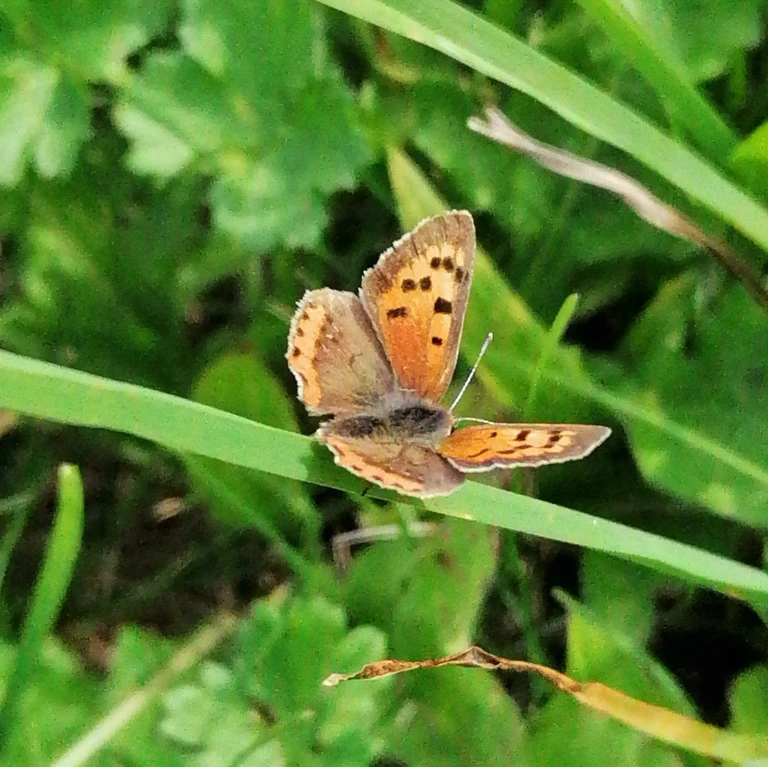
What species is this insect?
Lycaena phlaeas
